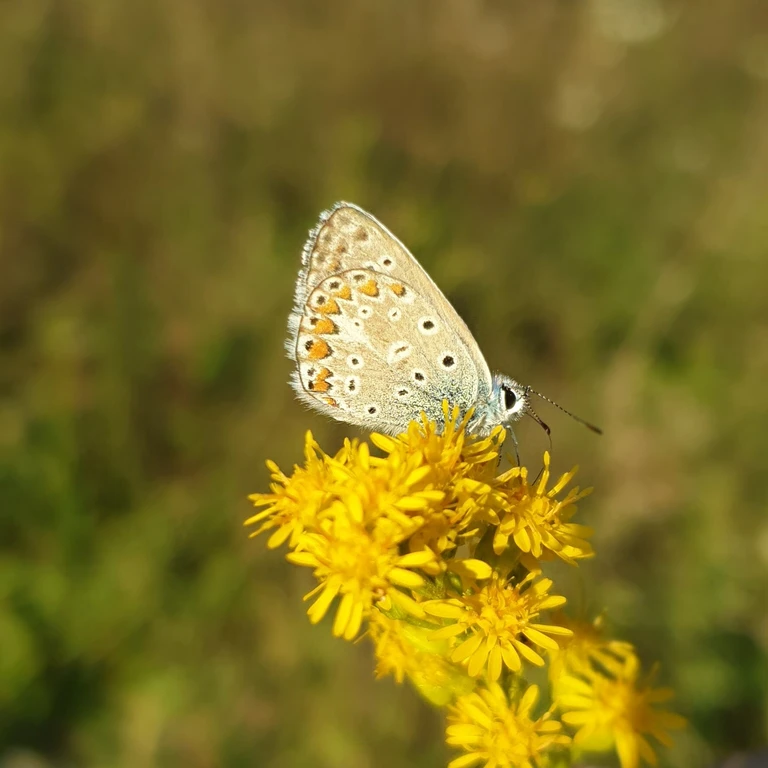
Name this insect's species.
Polyommatus icarus
